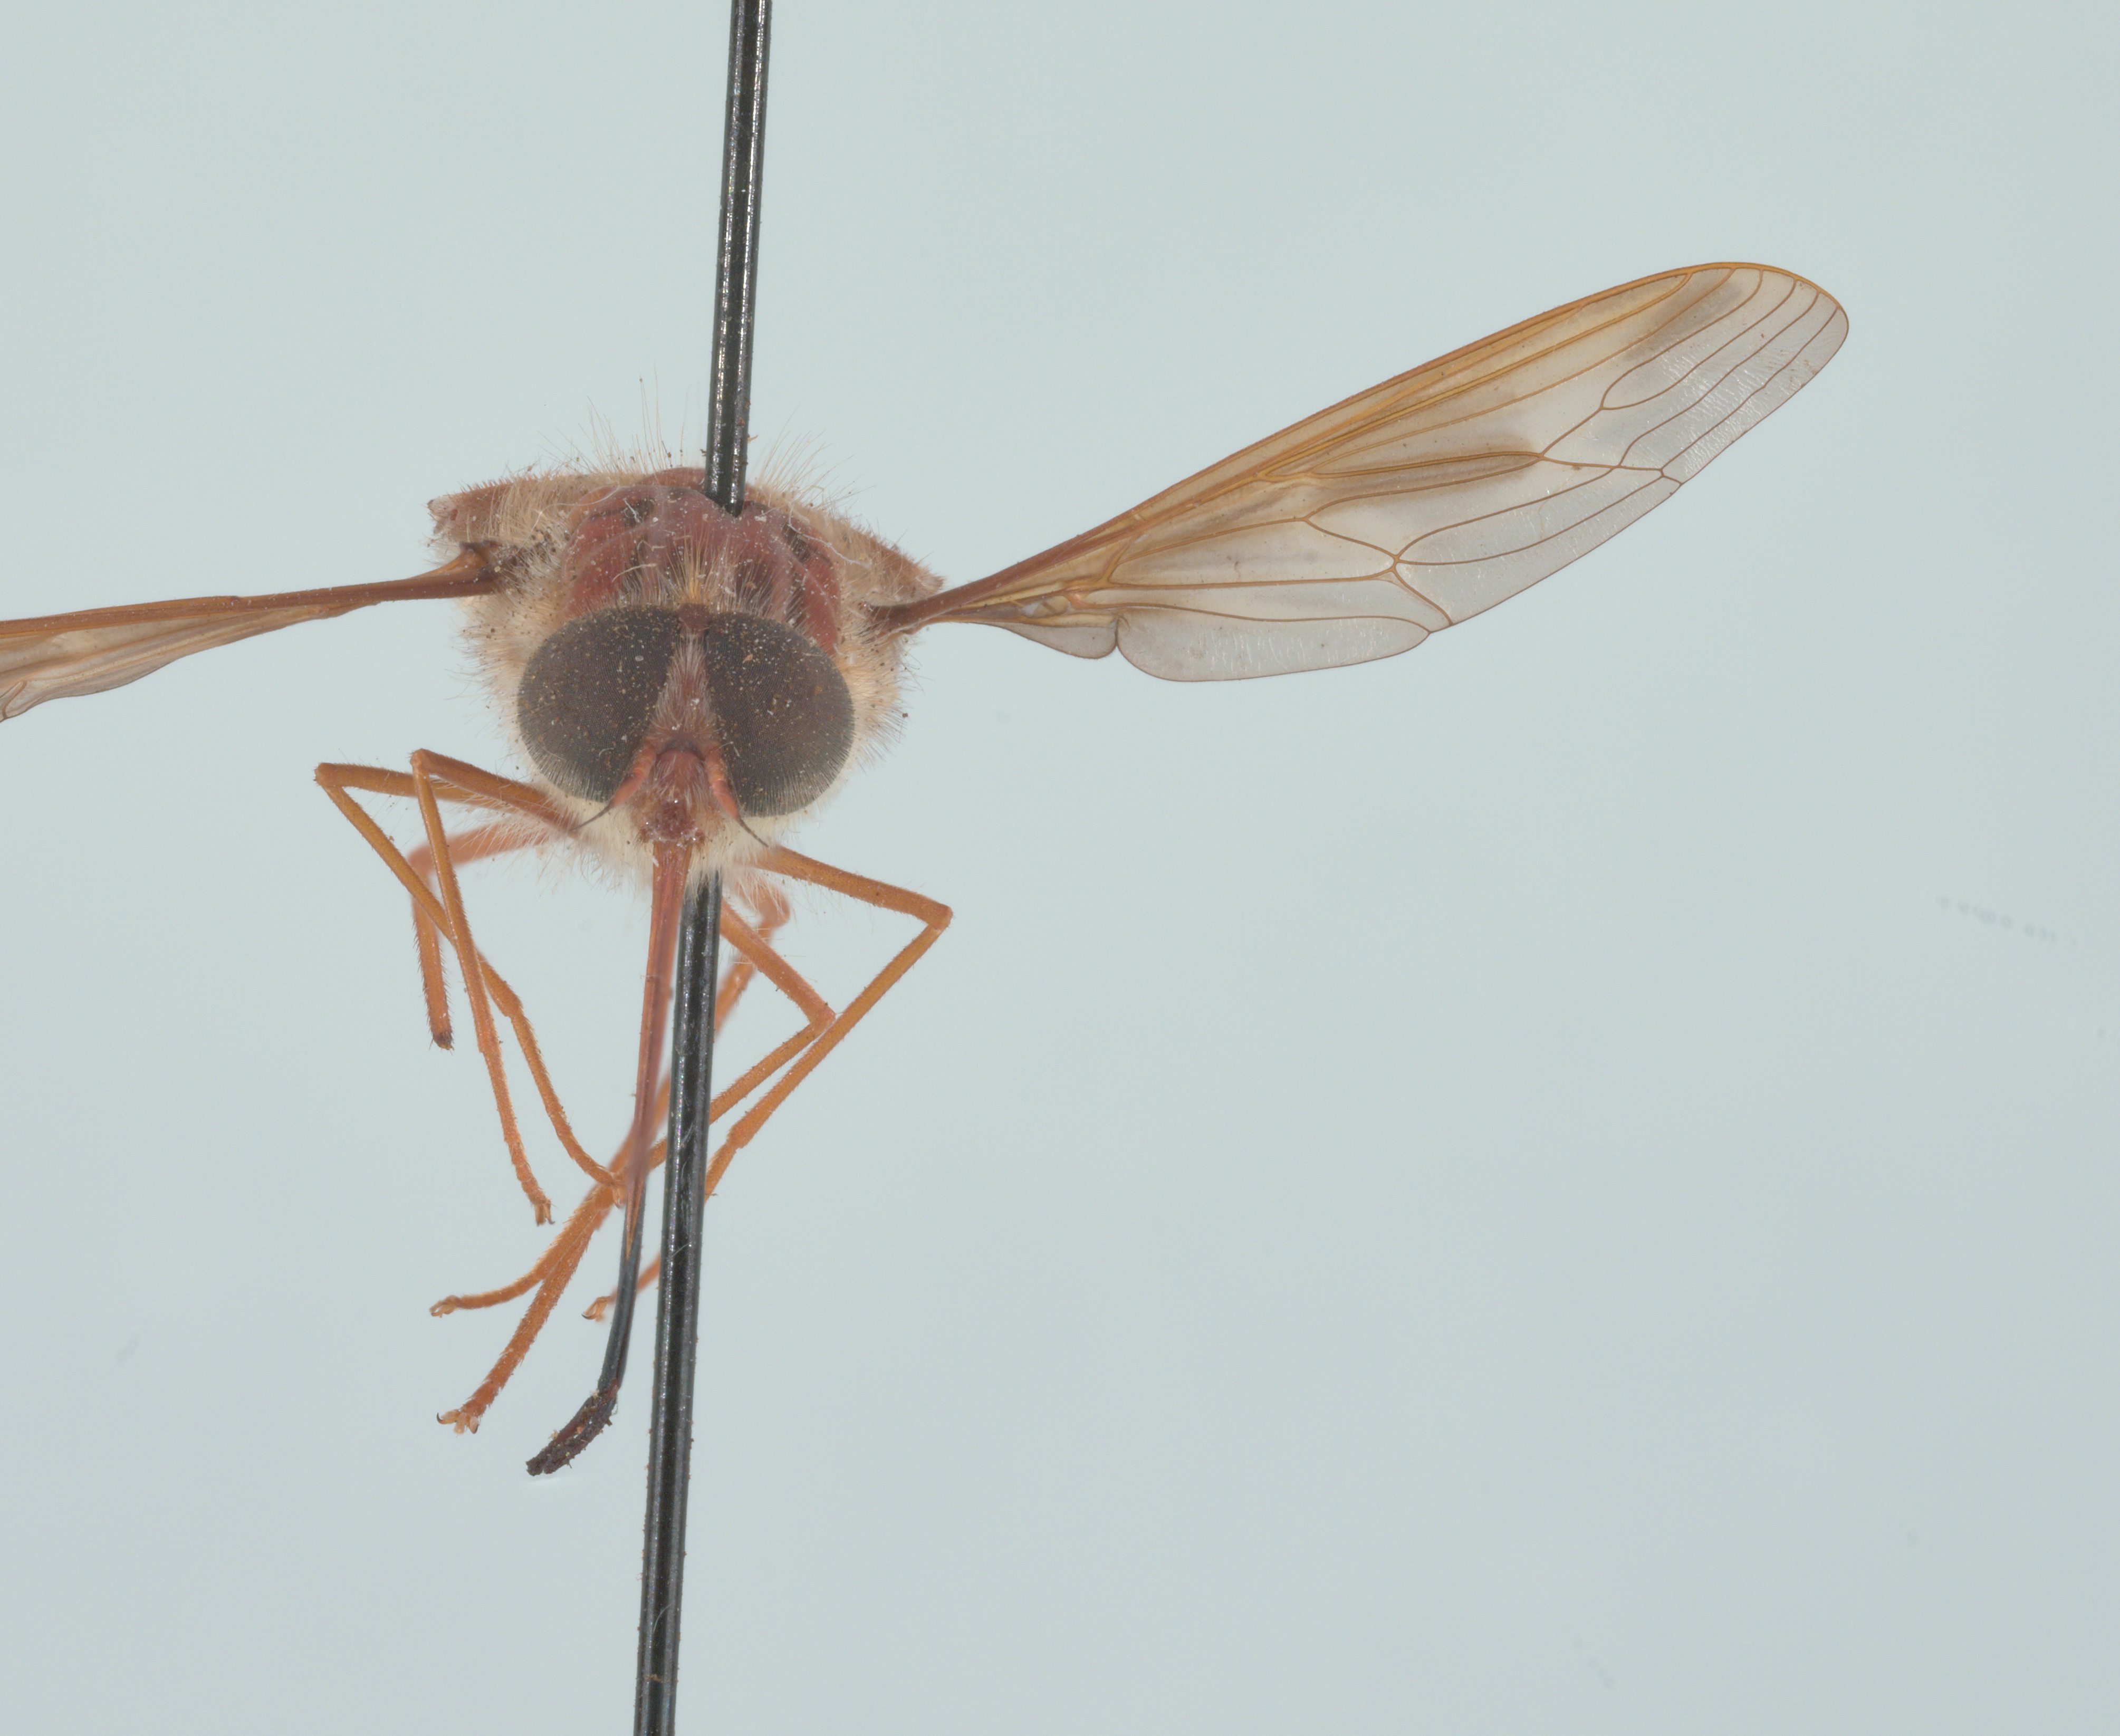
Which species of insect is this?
Hirmoneura nubipennis (also Trichophthalma nubipennis)
